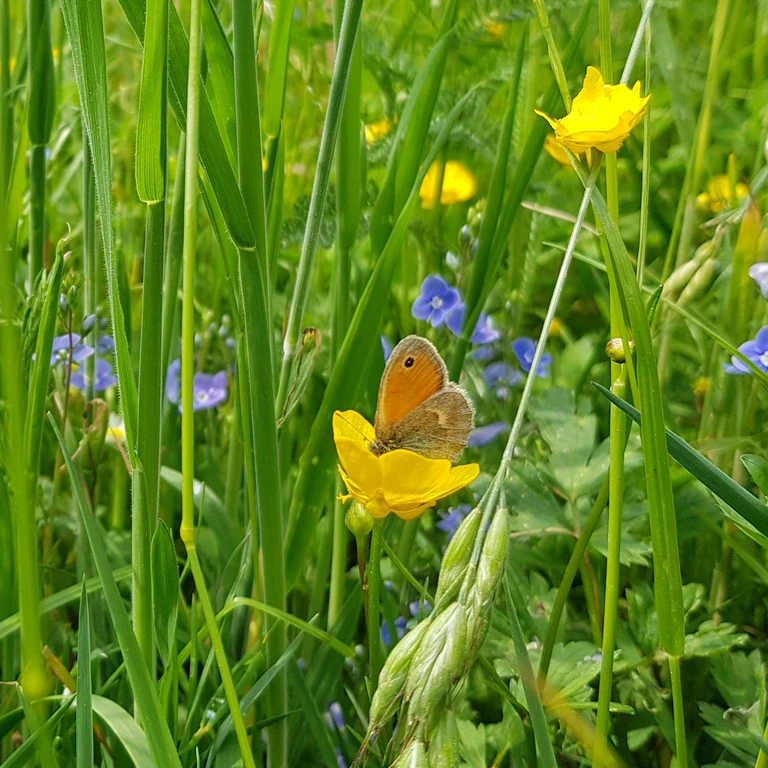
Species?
Coenonympha pamphilus
